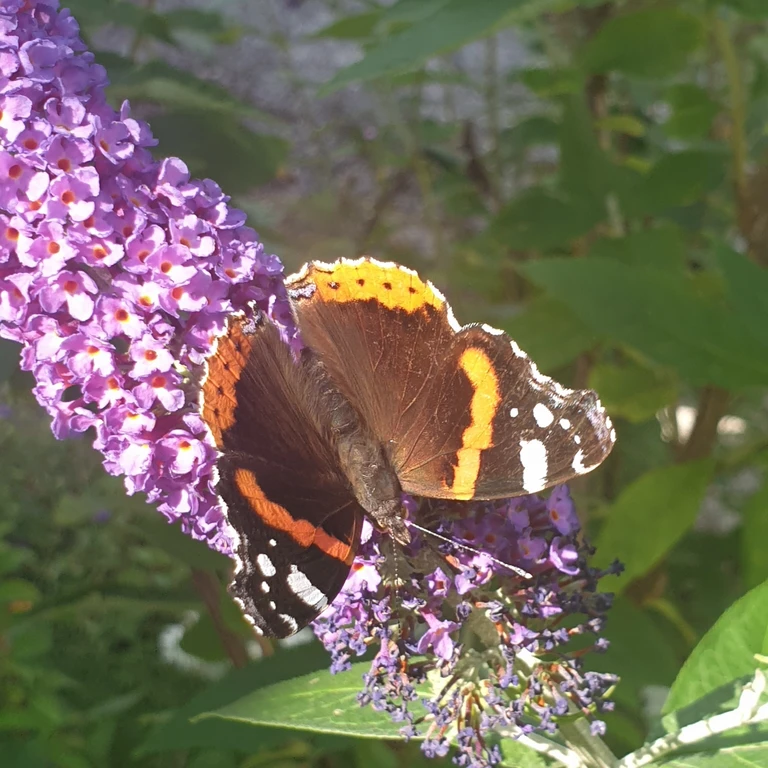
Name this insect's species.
Vanessa atalanta
